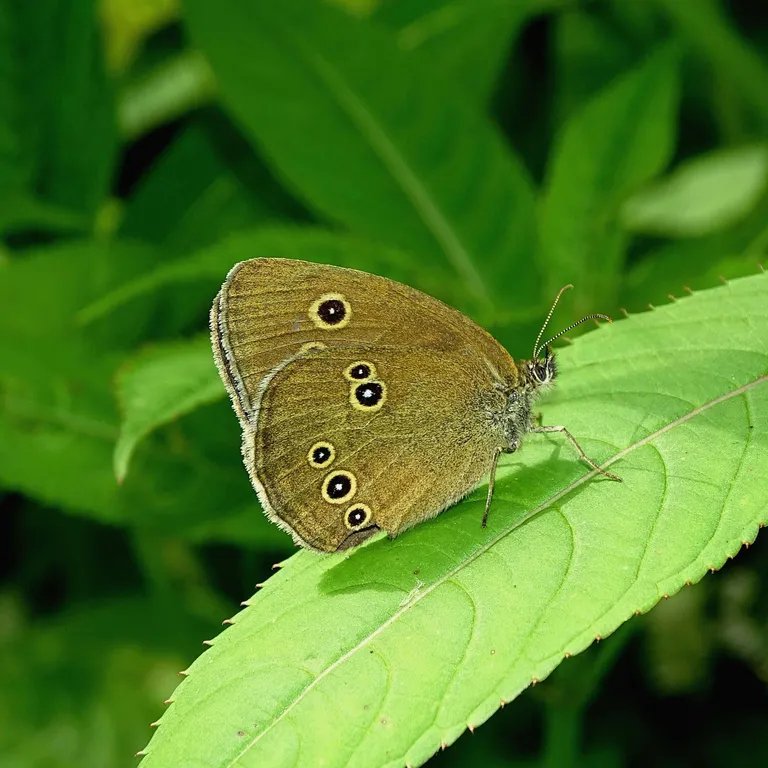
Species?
Aphantopus hyperantus
